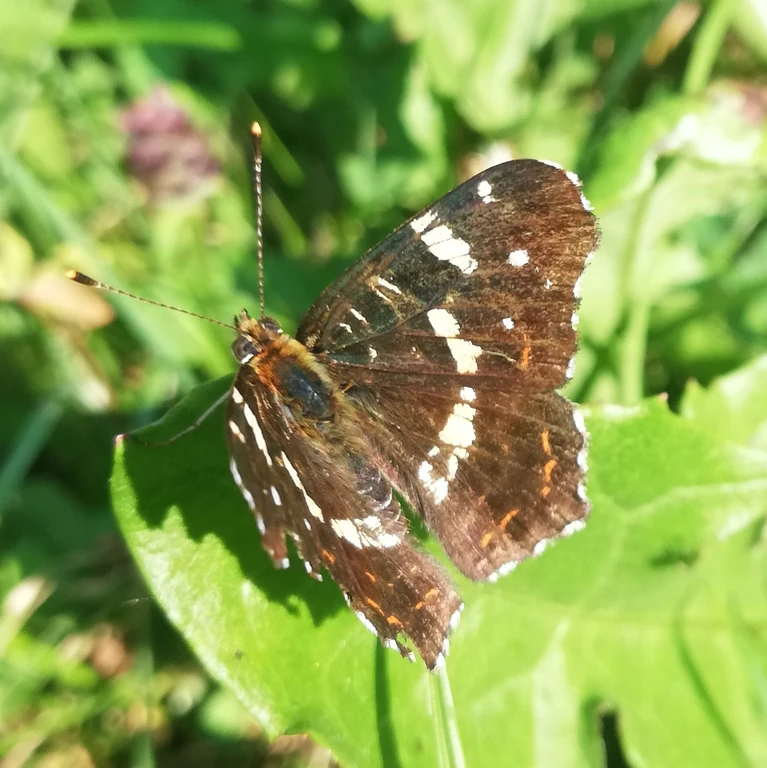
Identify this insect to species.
Araschnia levana
